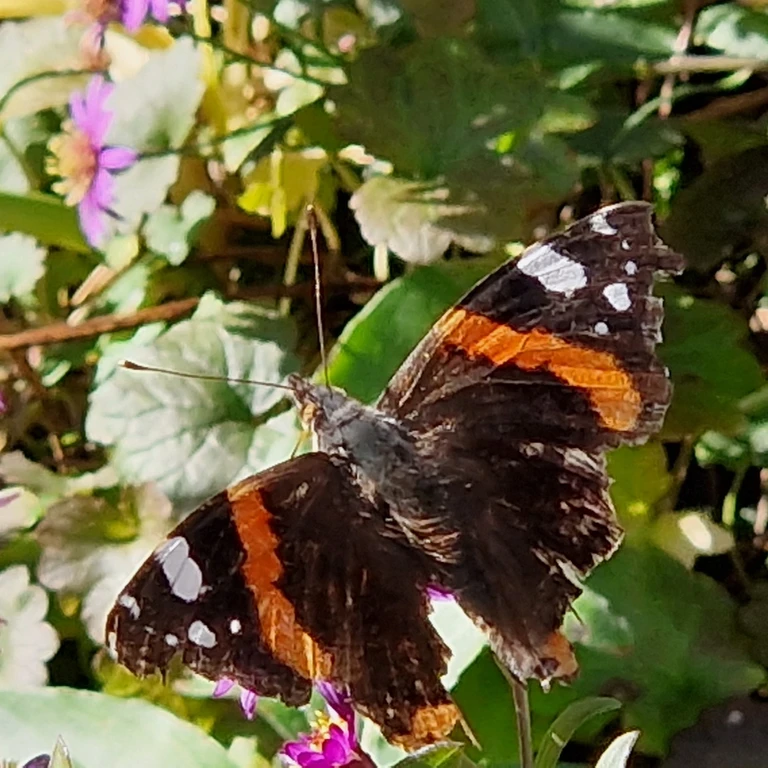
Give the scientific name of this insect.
Vanessa atalanta
